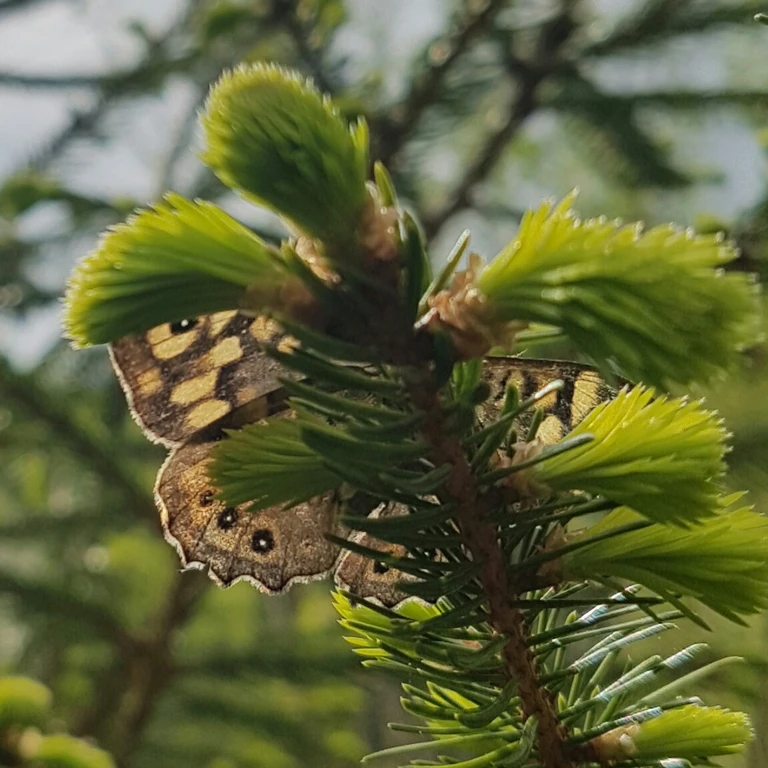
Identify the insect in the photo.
Pararge aegeria
